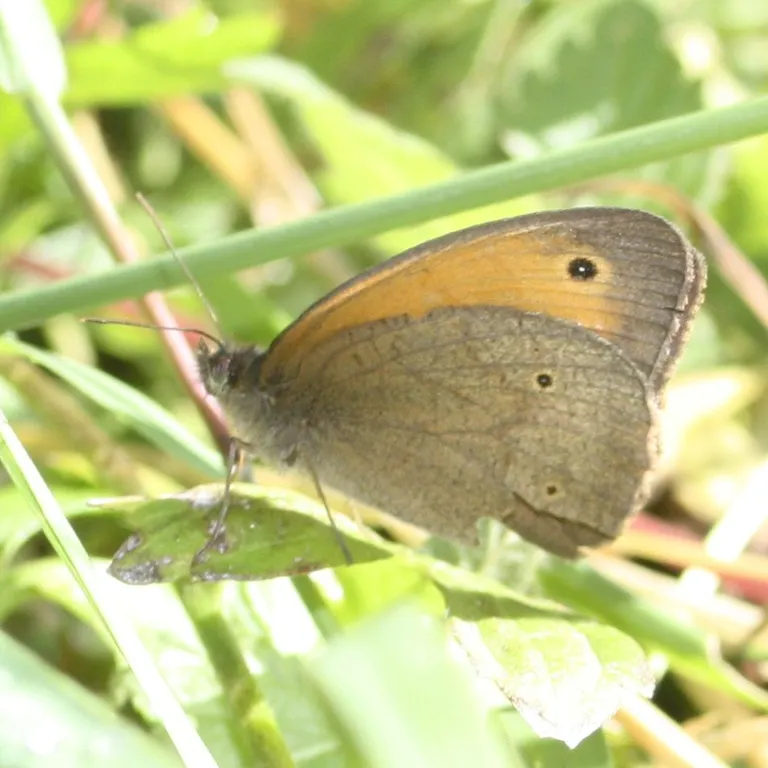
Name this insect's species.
Maniola jurtina
